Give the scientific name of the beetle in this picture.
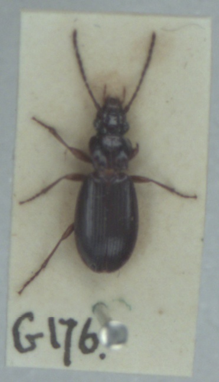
Patrobus atrorufus
